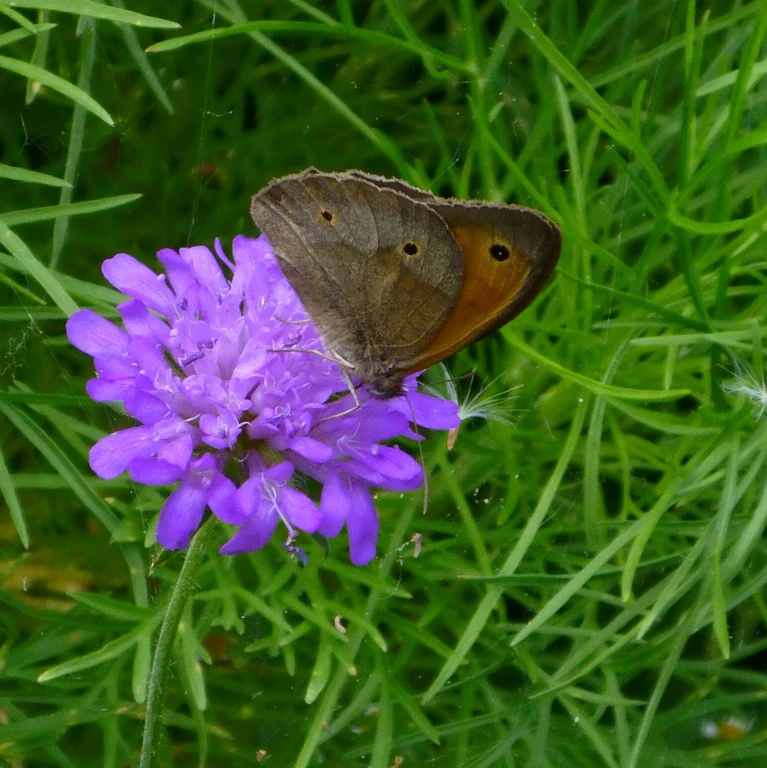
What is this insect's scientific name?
Maniola jurtina
